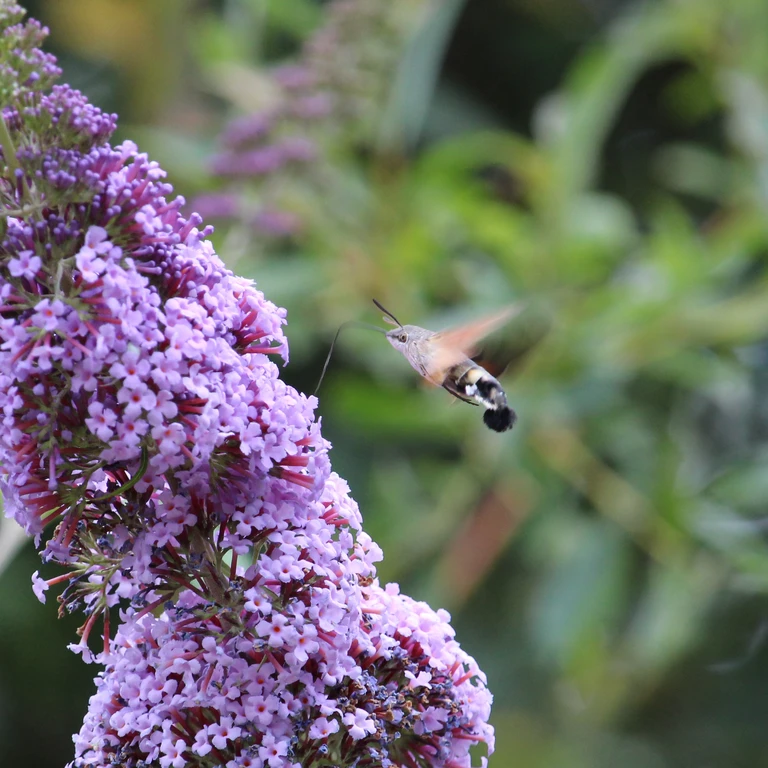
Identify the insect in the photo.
Macroglossum stellatarum
